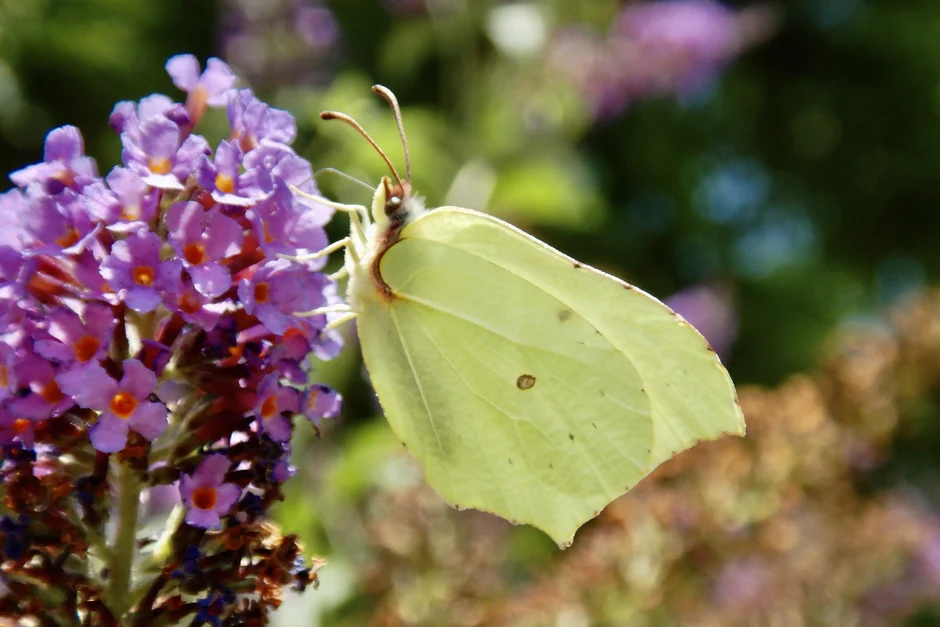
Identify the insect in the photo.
Gonepteryx rhamni
